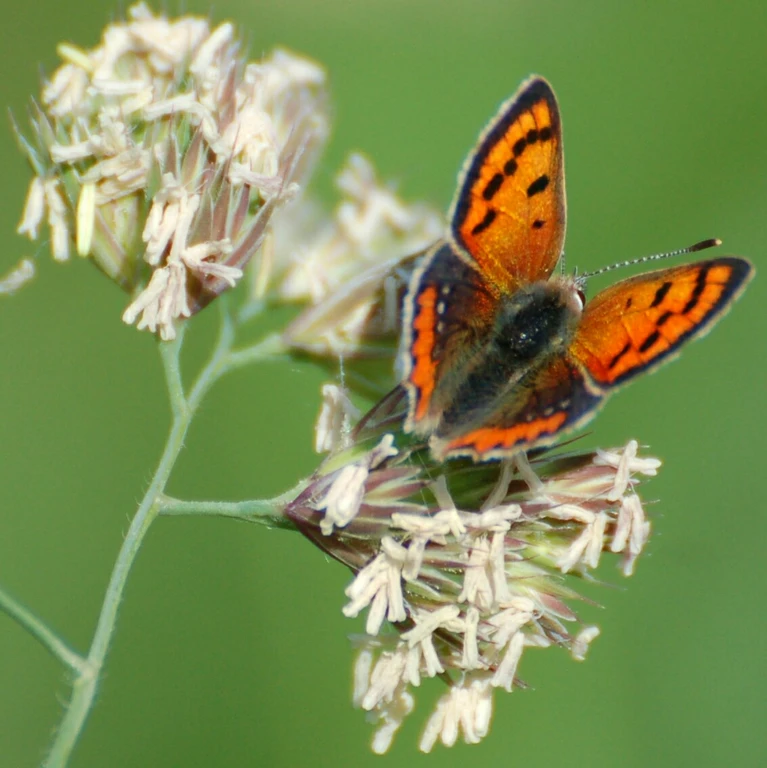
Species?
Lycaena phlaeas
